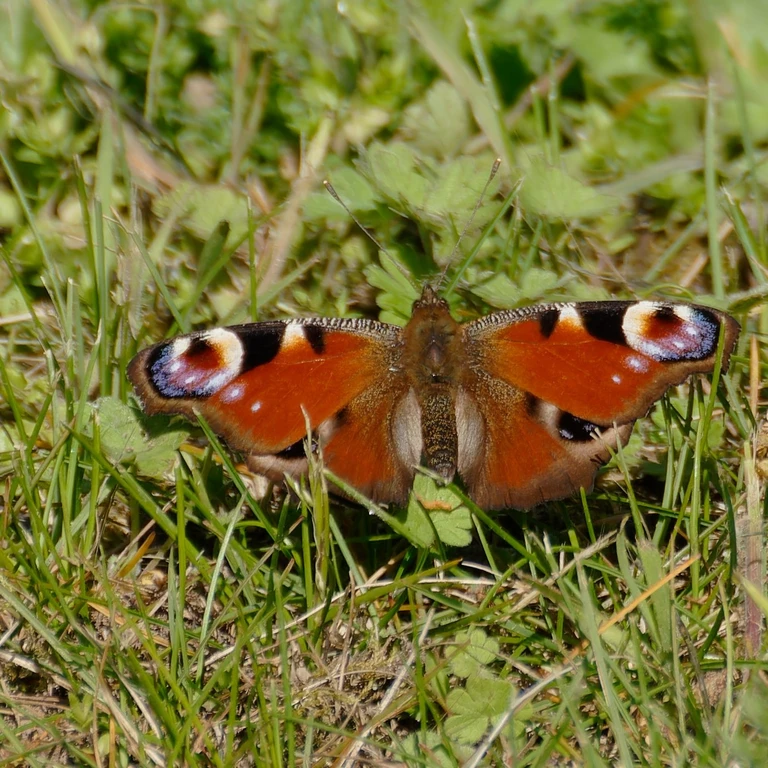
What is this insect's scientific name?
Aglais io
